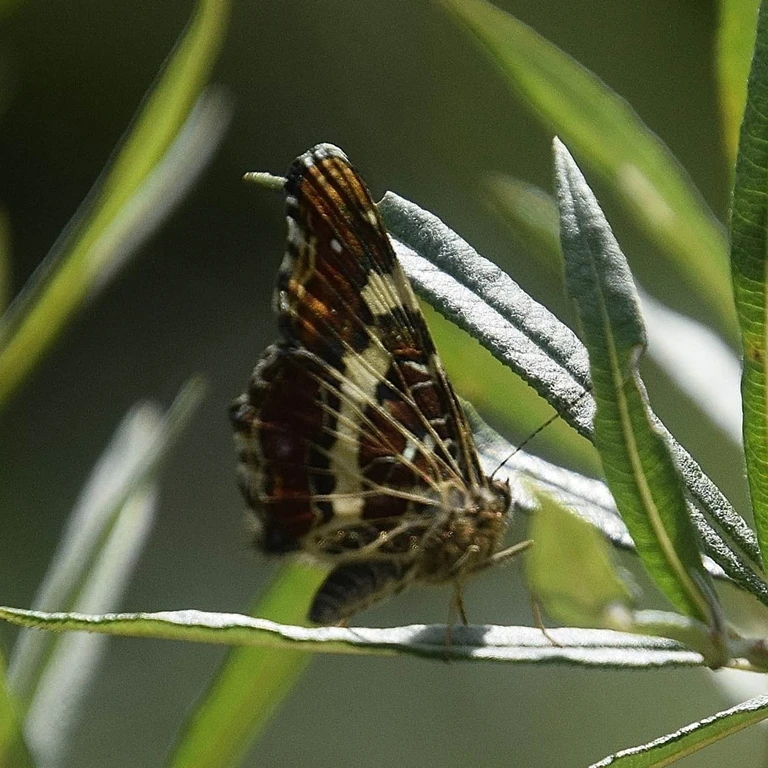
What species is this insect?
Araschnia levana
